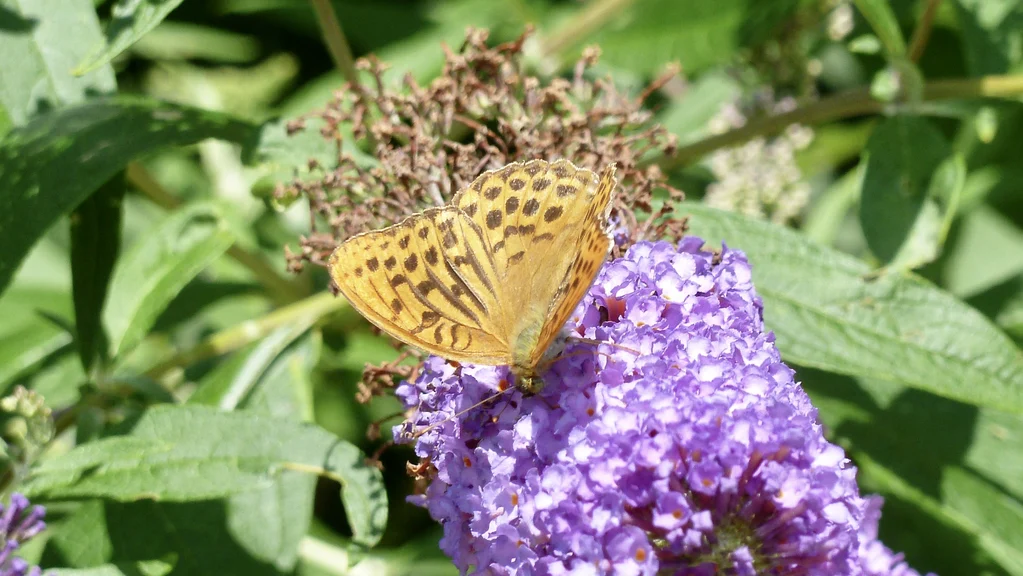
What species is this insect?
Argynnis paphia
